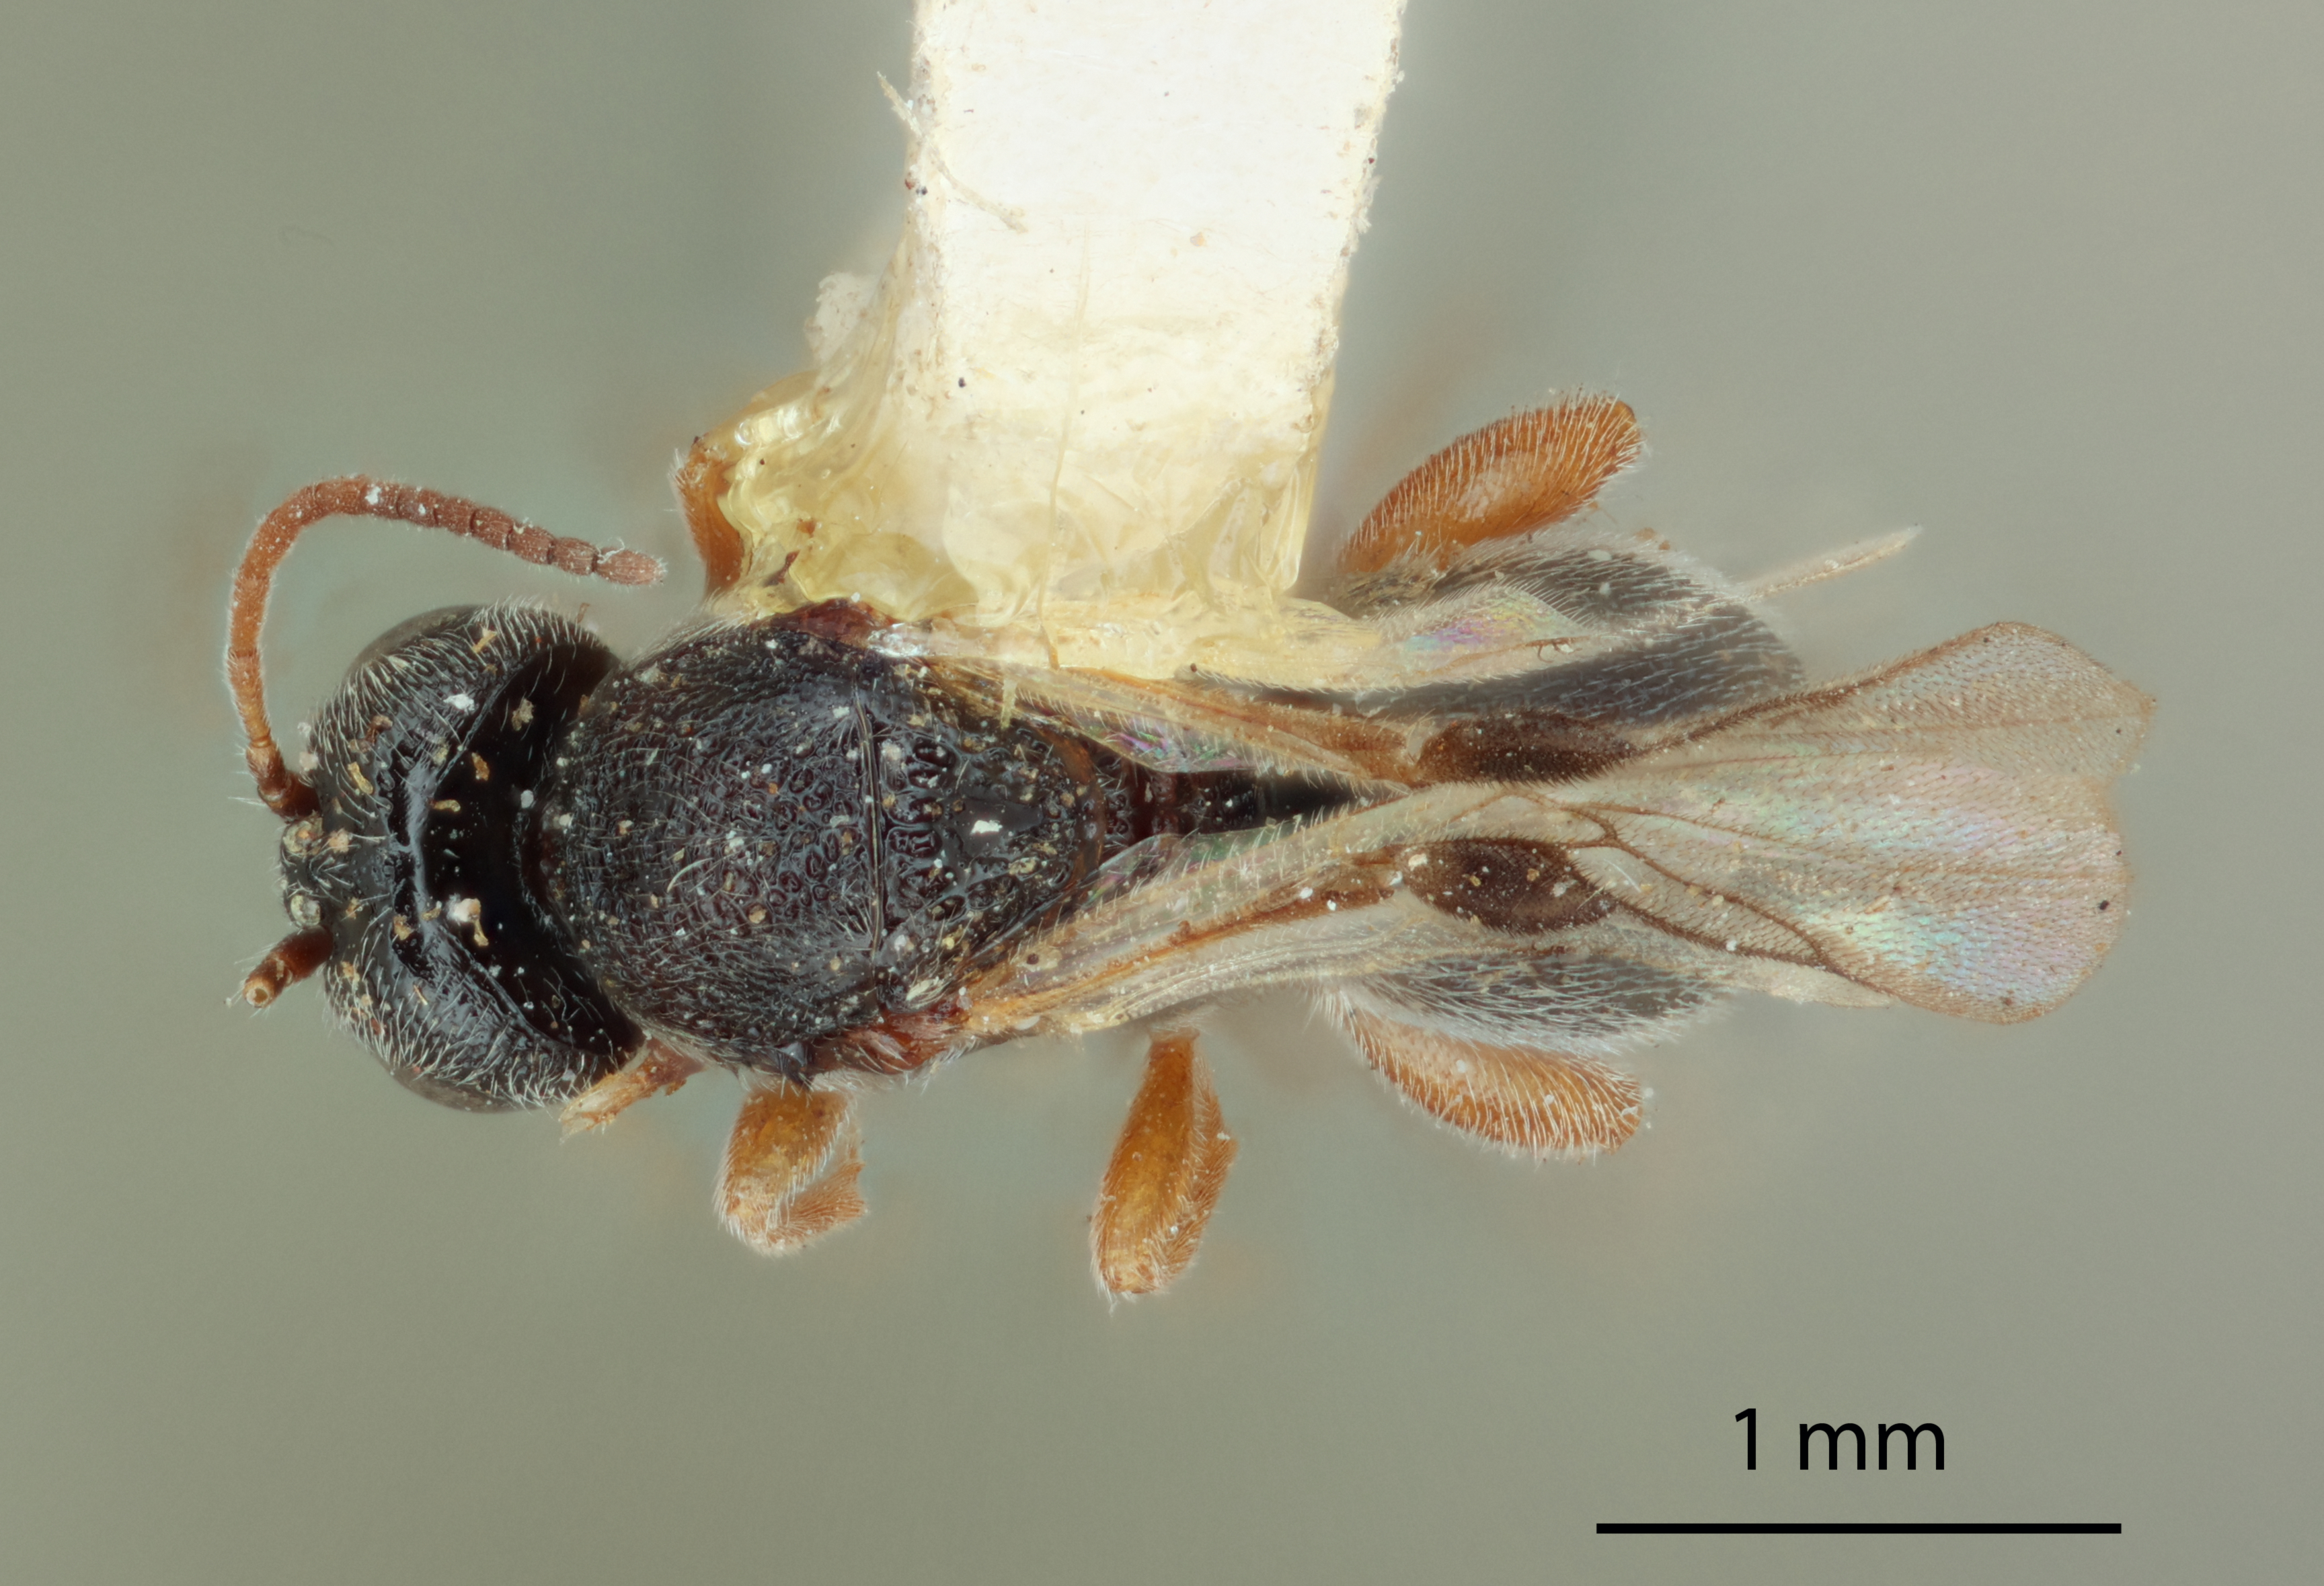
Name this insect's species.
Urosigalphus salsola
